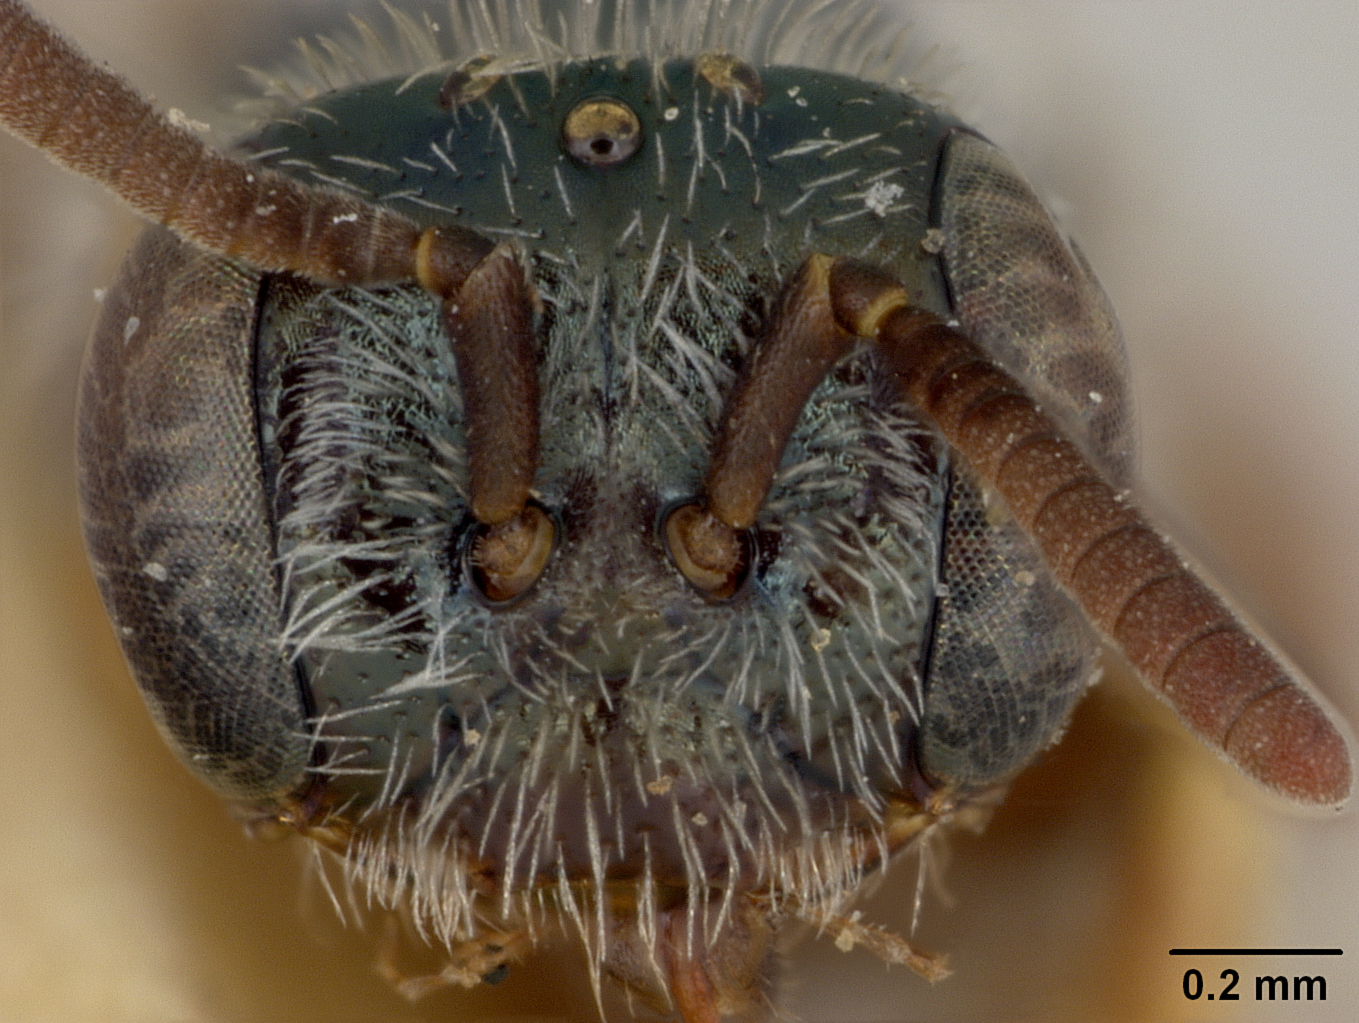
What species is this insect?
Perdita claypolei
